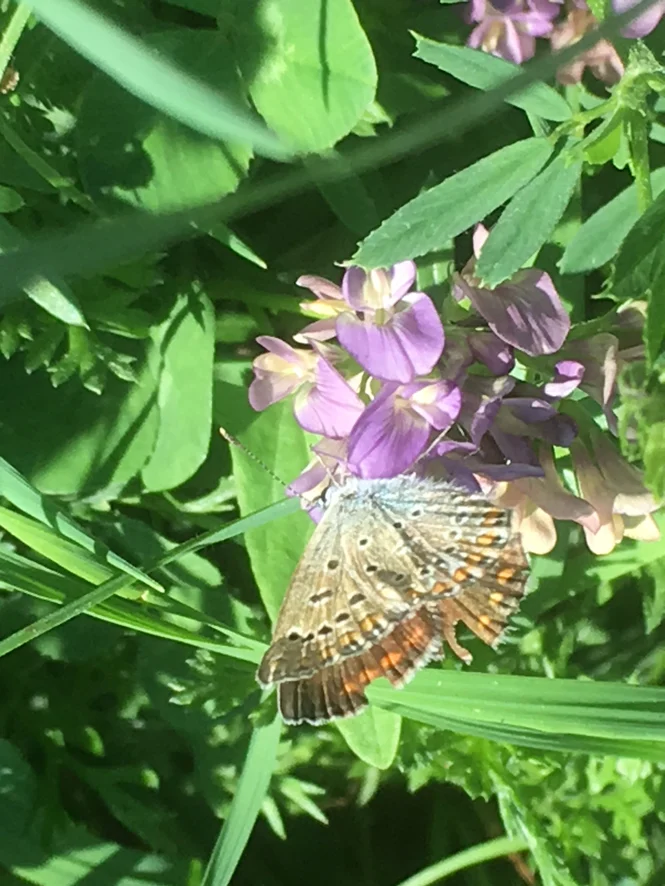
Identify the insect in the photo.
Polyommatus icarus
